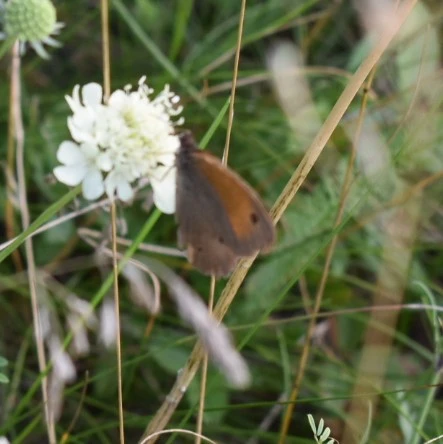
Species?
Maniola jurtina
